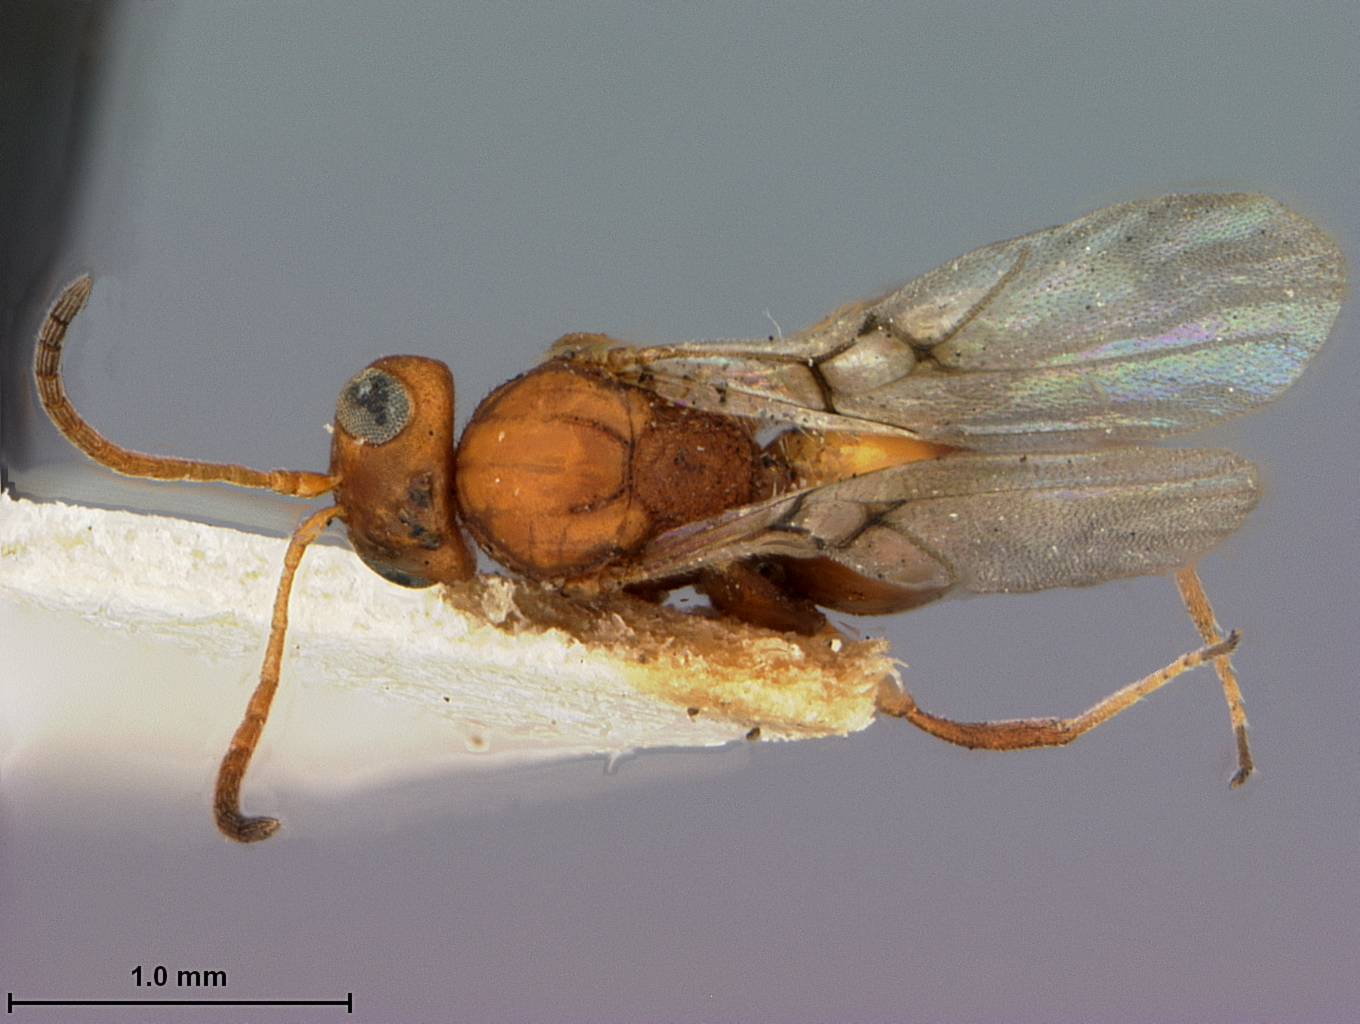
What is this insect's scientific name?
Loxaulus beutenmuelleri
